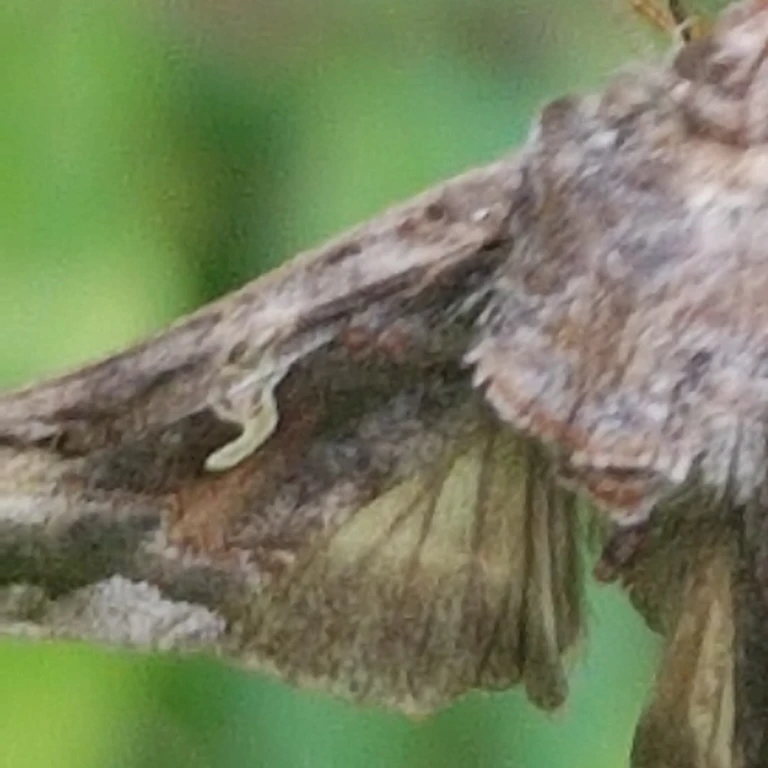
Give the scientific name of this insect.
Autographa gamma
